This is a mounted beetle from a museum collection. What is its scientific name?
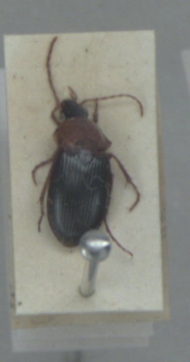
Calathus melanocephalus
